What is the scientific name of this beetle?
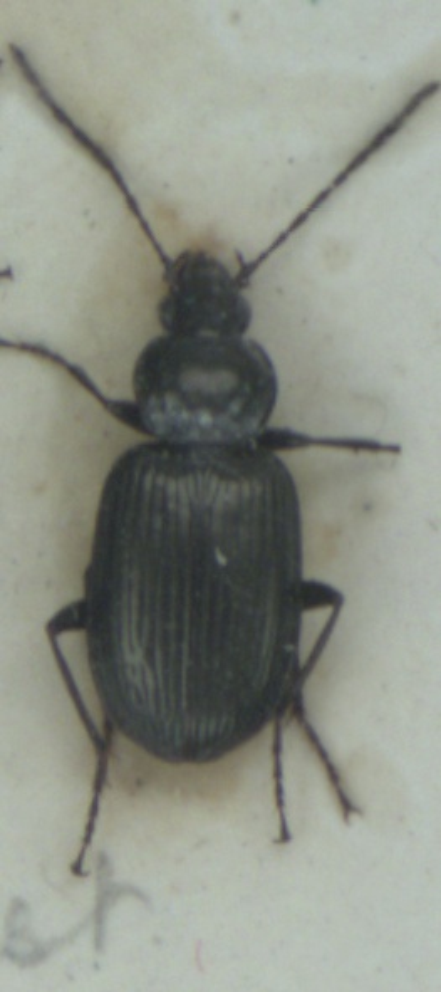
Agonum viduum
